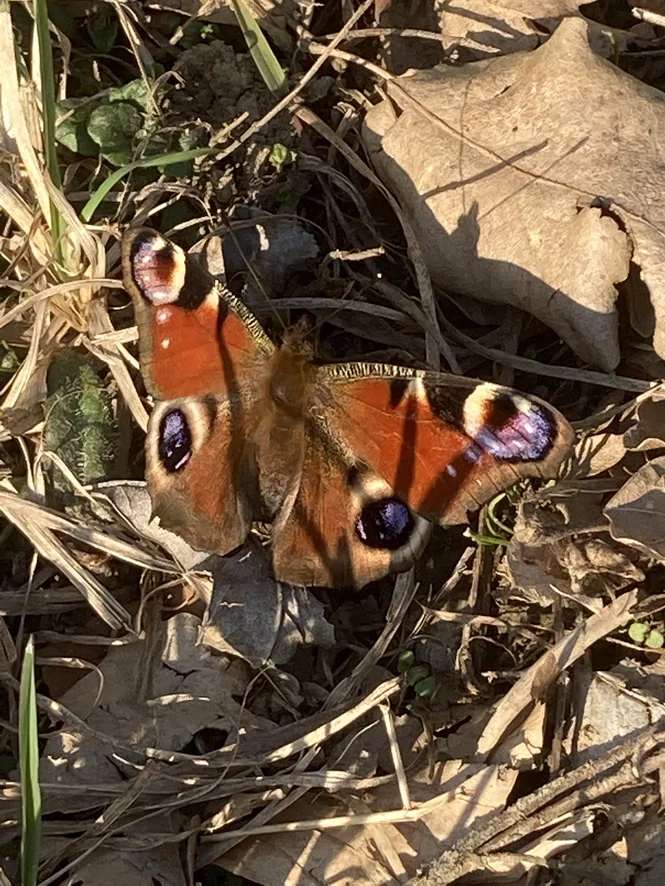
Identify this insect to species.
Aglais io
